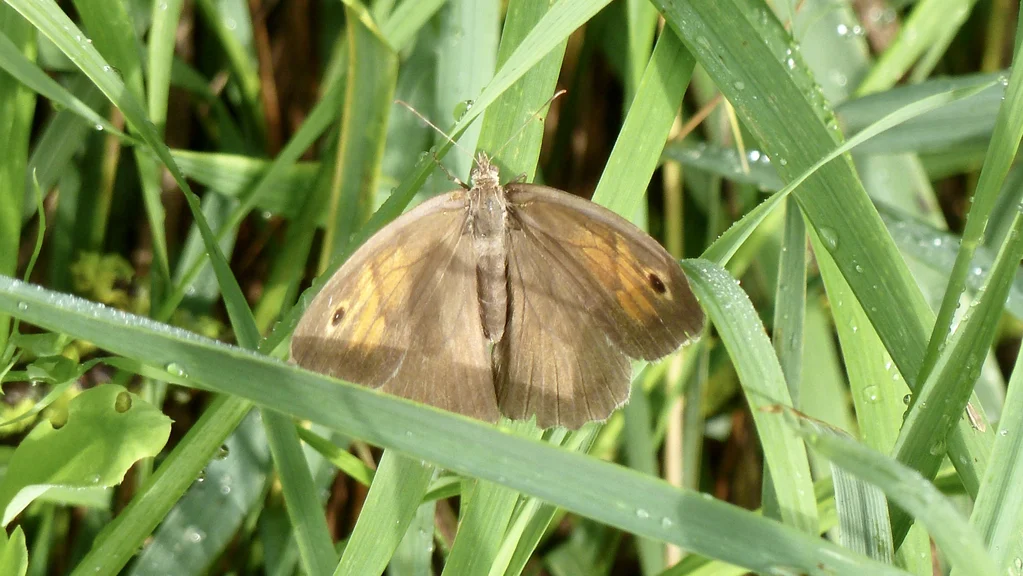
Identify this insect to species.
Maniola jurtina
